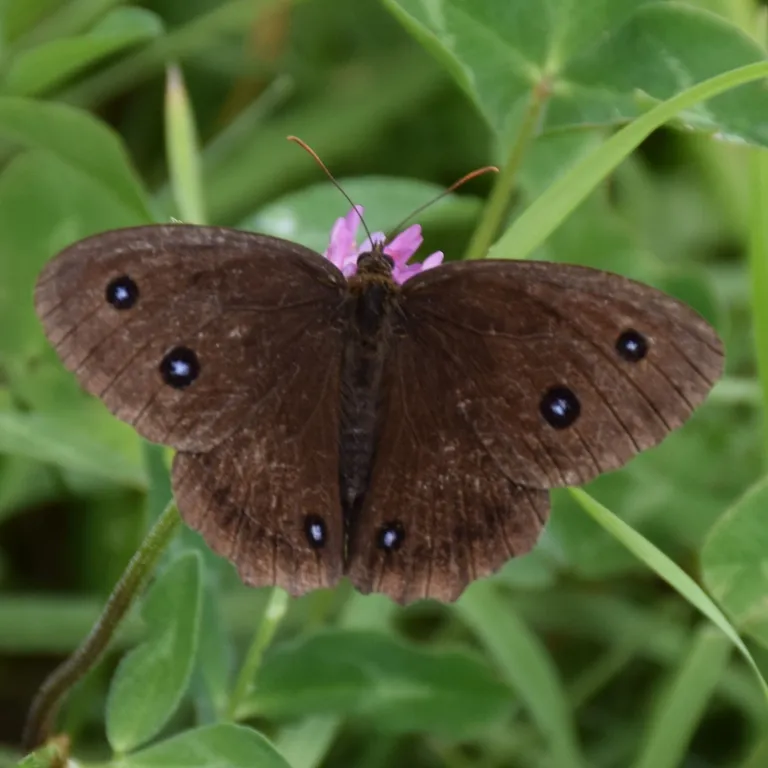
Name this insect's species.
Minois dryas
